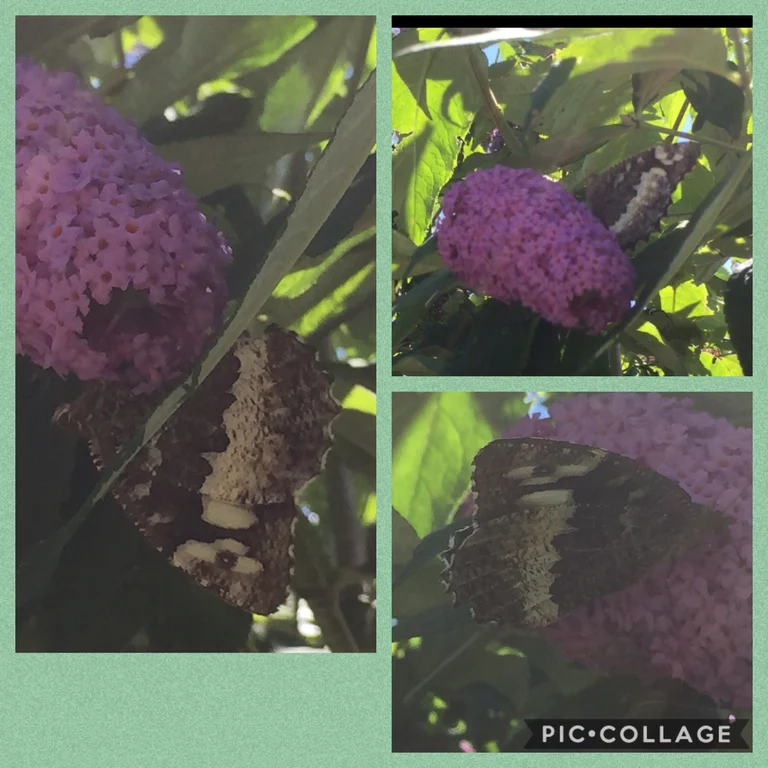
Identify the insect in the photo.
Brintesia circe
